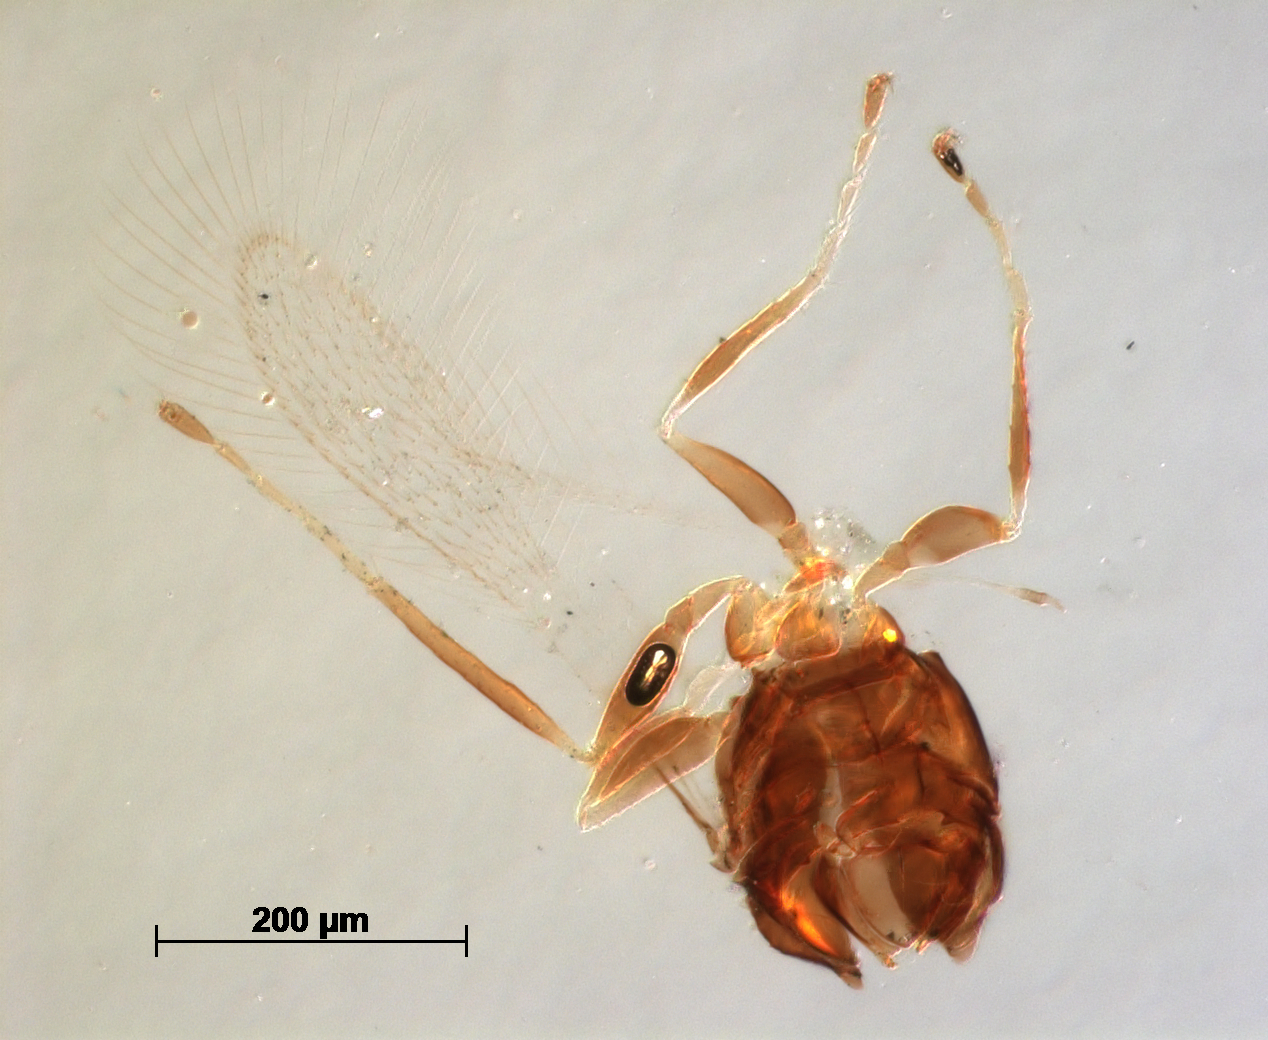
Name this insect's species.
Polynema saga
